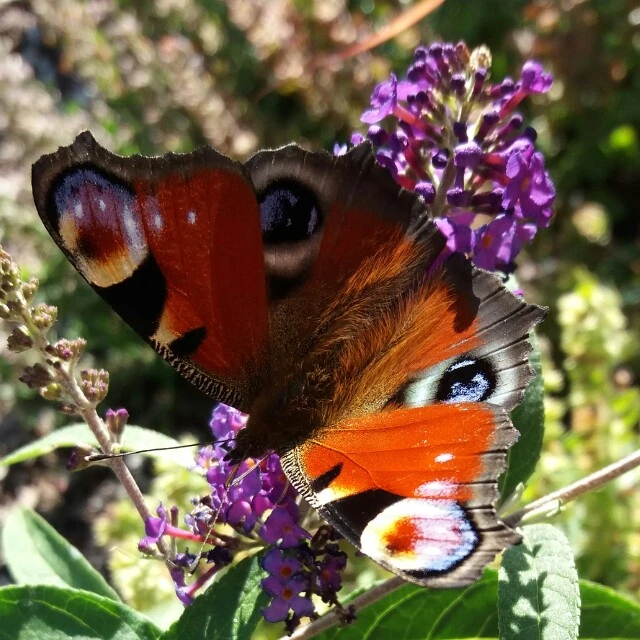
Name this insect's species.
Aglais io
